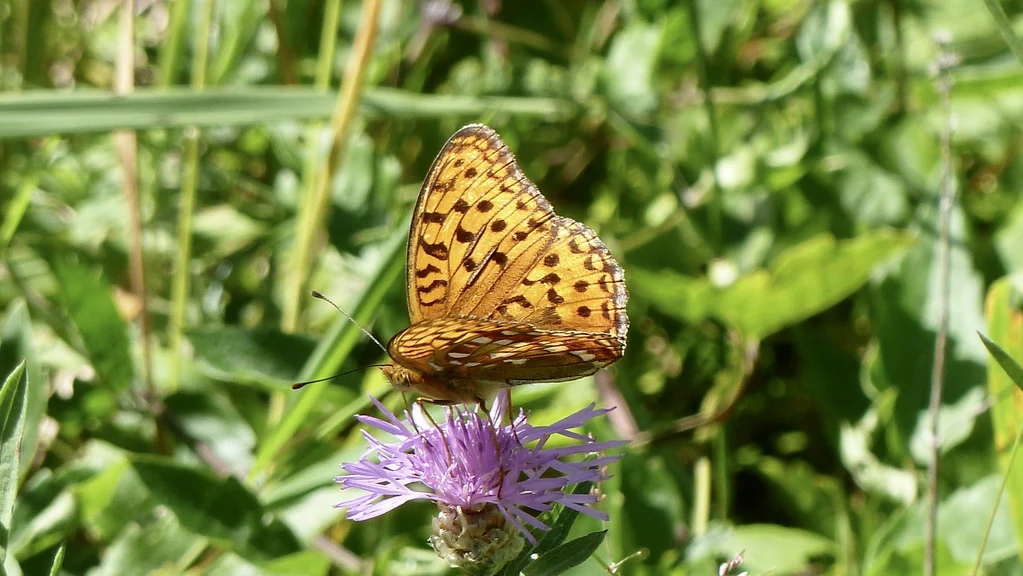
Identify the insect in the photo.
Fabriciana adippe
